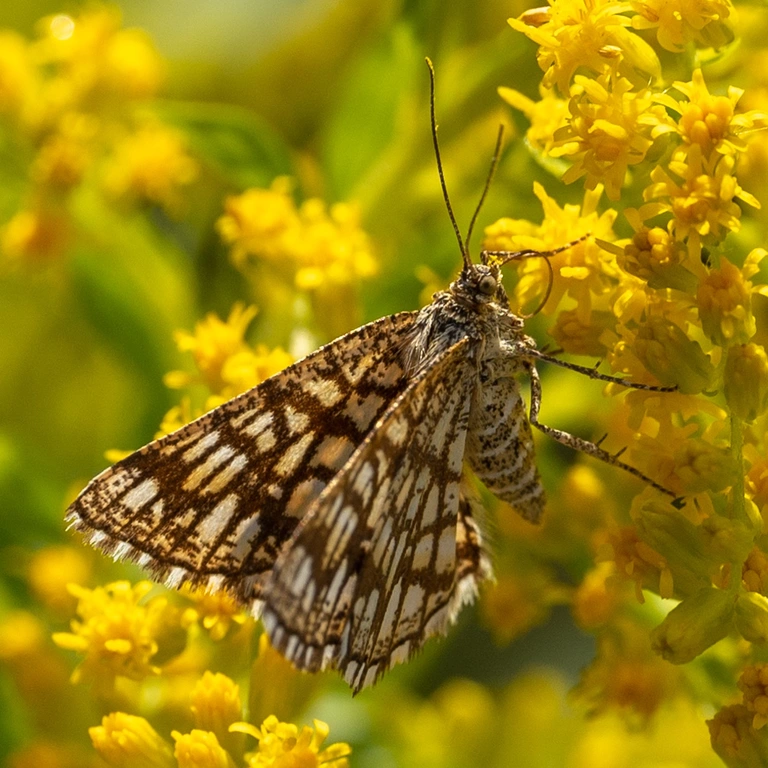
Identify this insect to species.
Chiasmia clathrata
